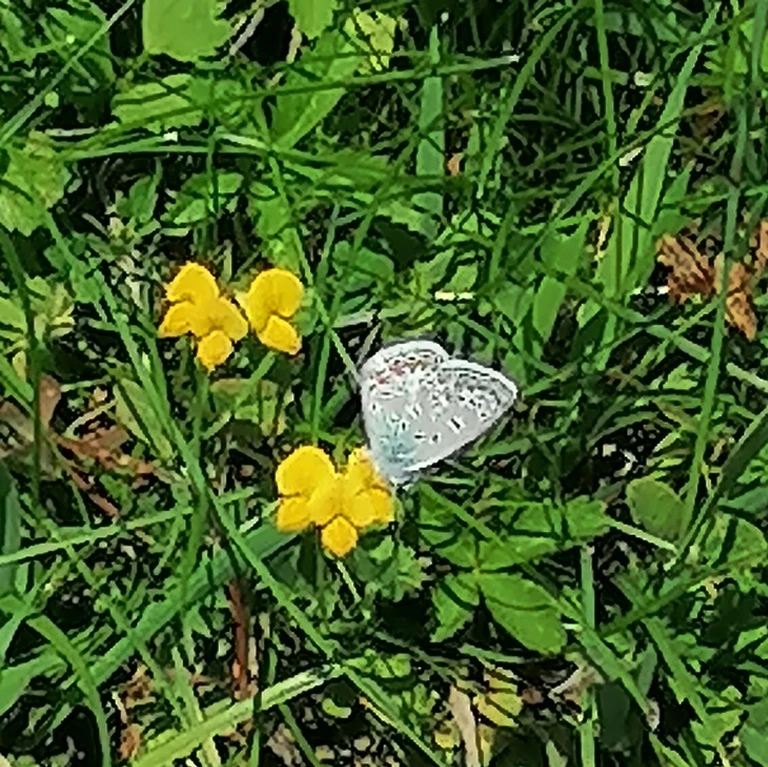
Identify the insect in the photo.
Polyommatus icarus
